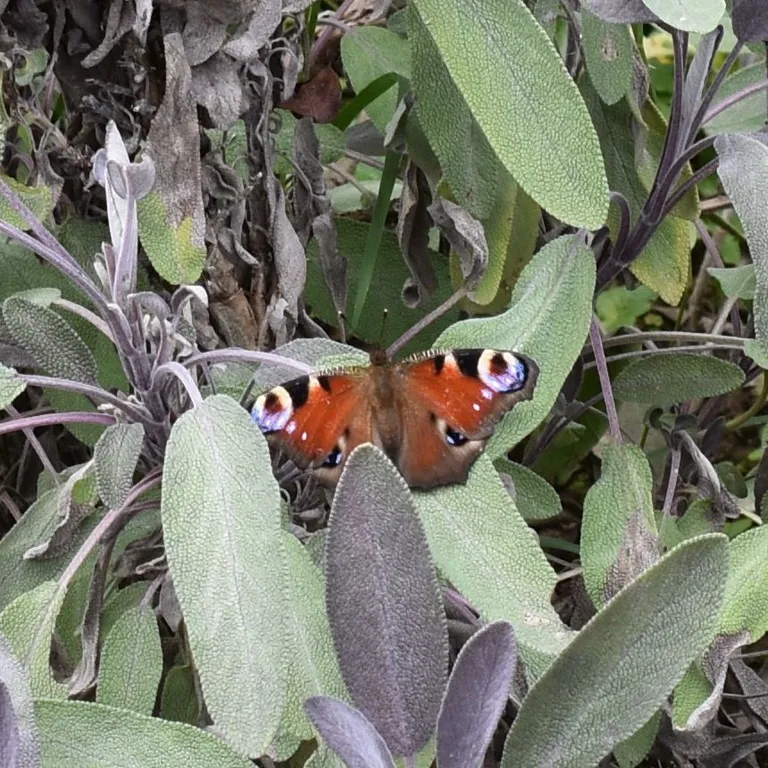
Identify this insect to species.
Aglais io
